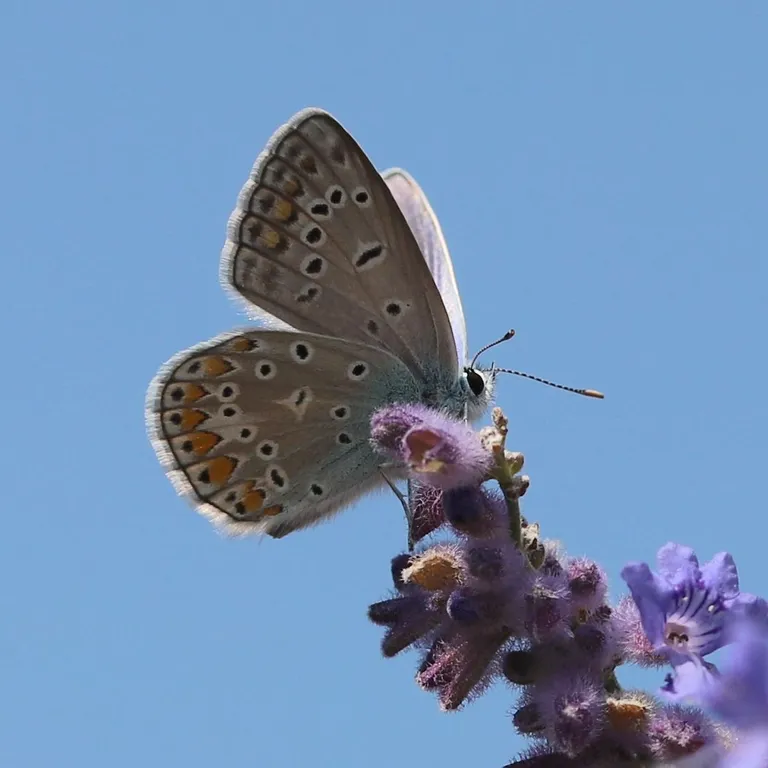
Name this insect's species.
Polyommatus icarus
